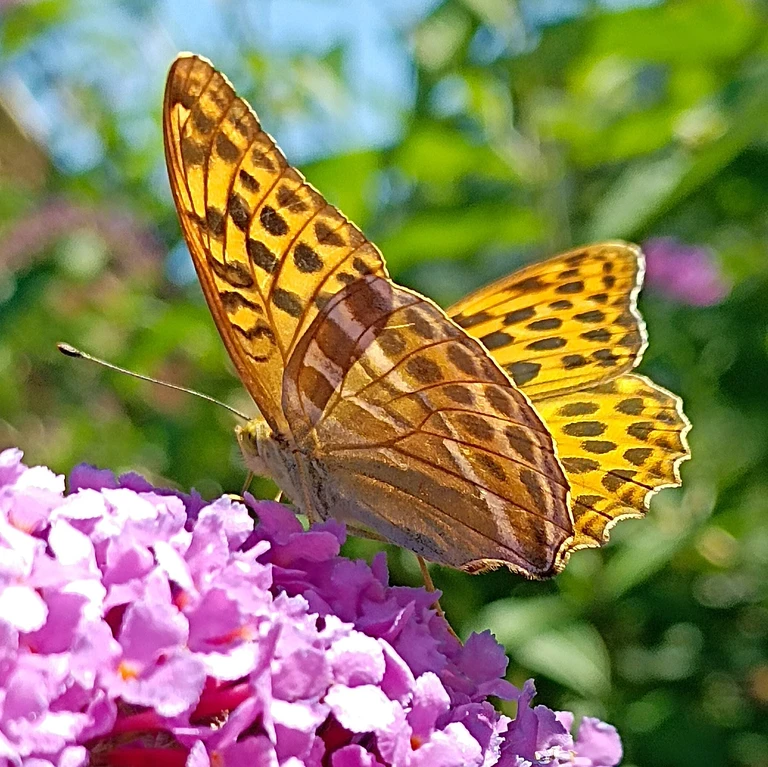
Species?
Argynnis paphia
